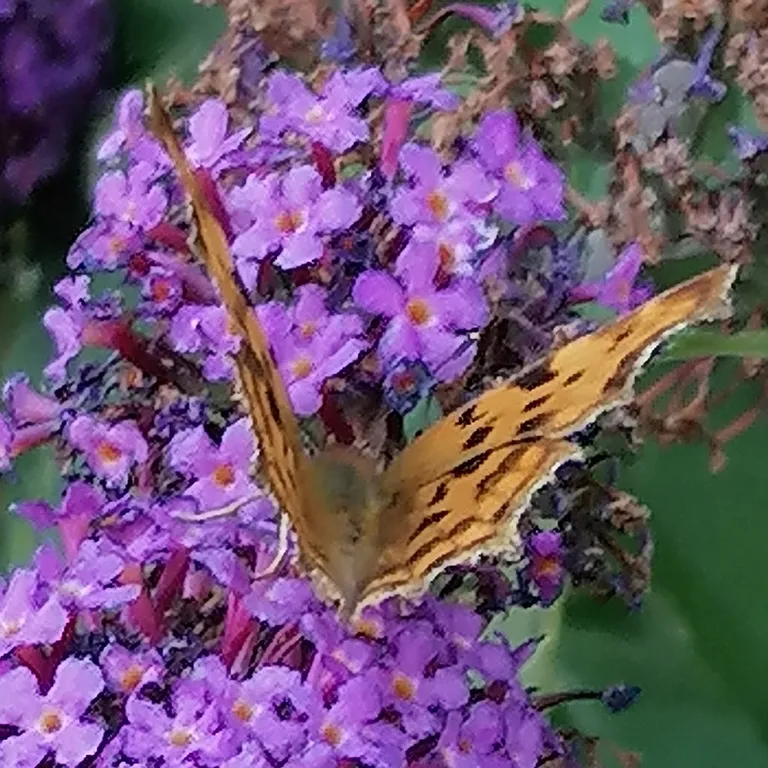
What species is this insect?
Polygonia c-album
